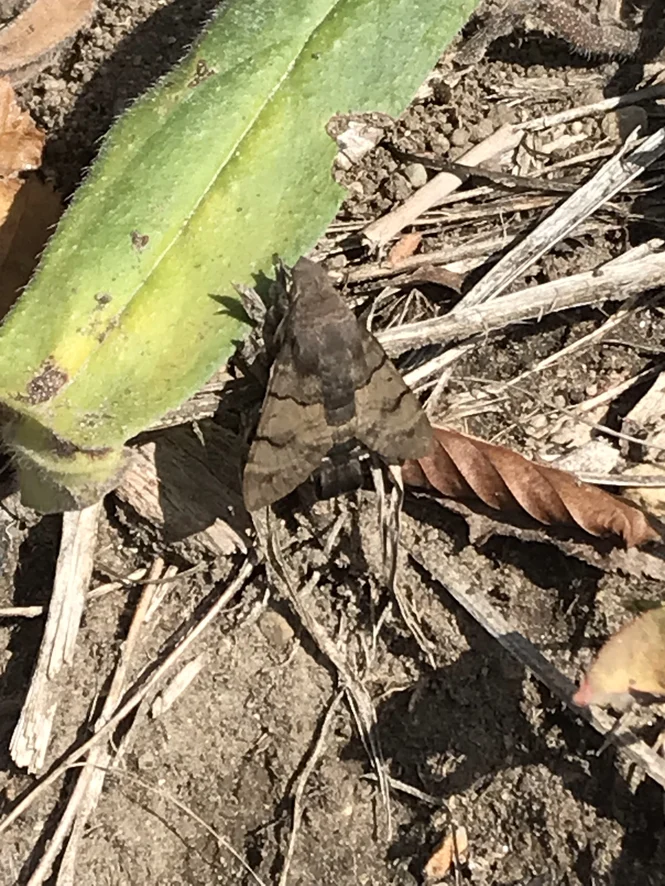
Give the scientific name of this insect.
Macroglossum stellatarum
